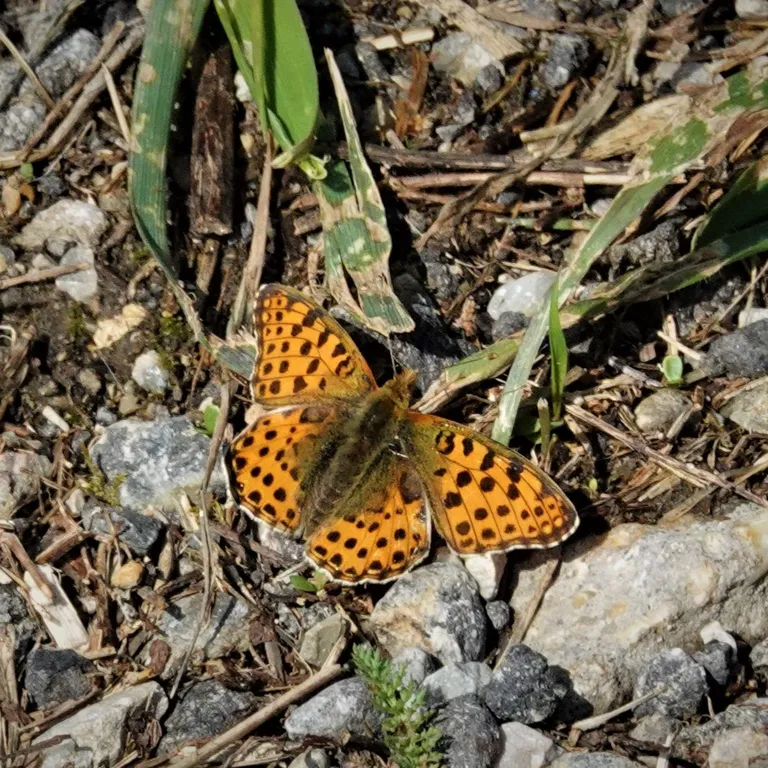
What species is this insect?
Issoria lathonia
